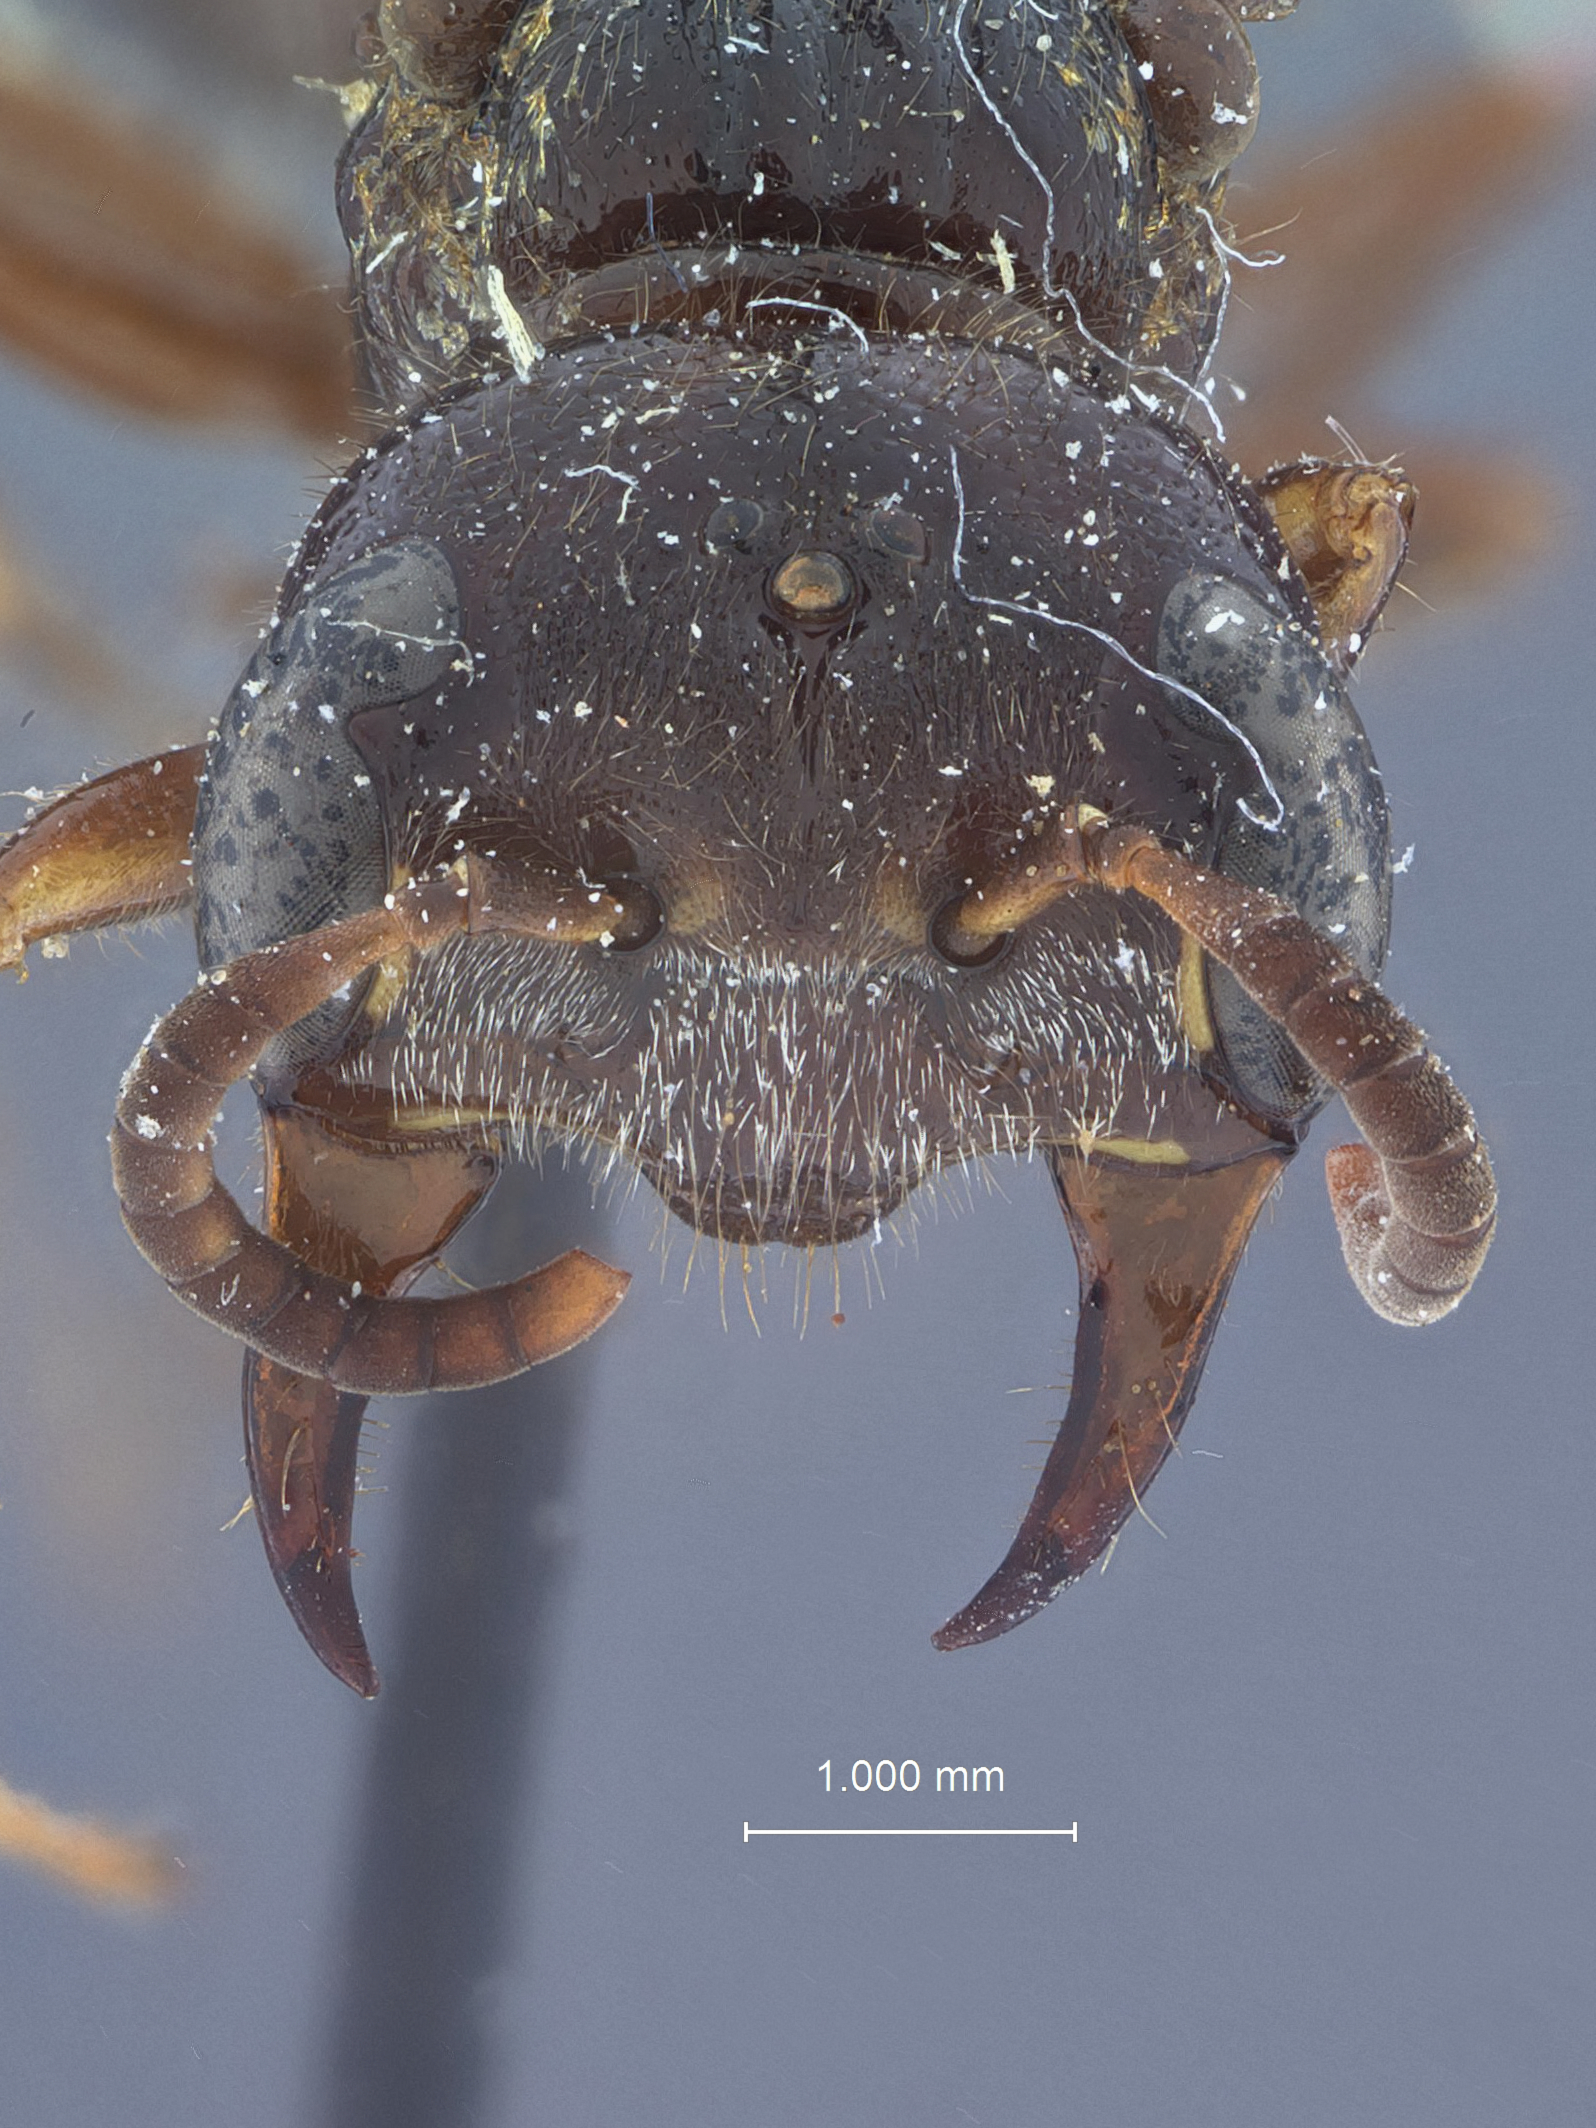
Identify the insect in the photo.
Trachypus spinosus
